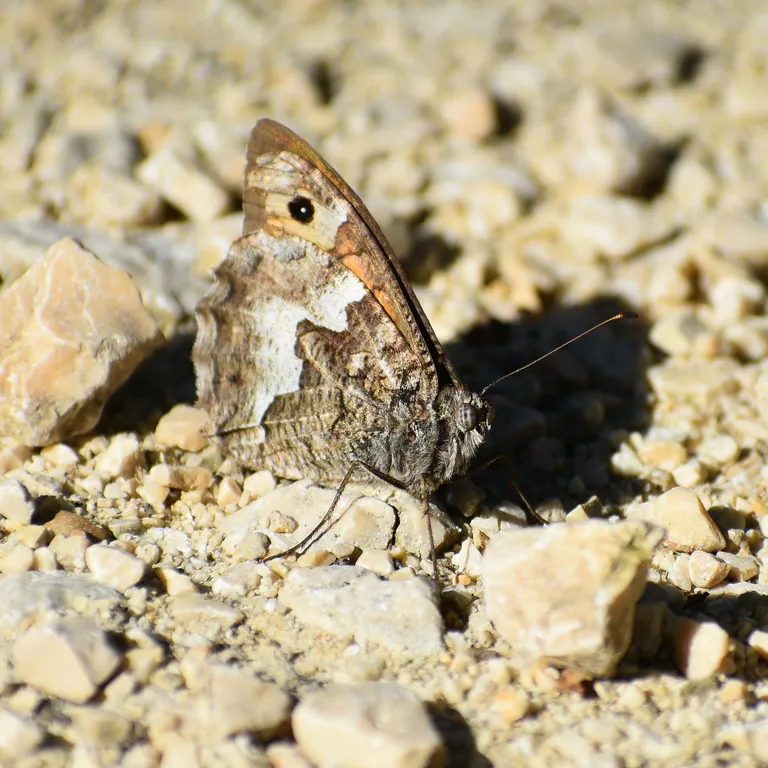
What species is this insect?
Hipparchia semele
